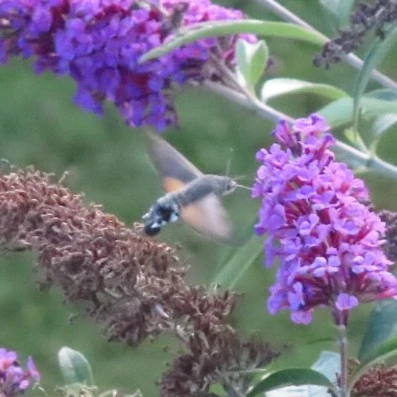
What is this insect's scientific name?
Macroglossum stellatarum
